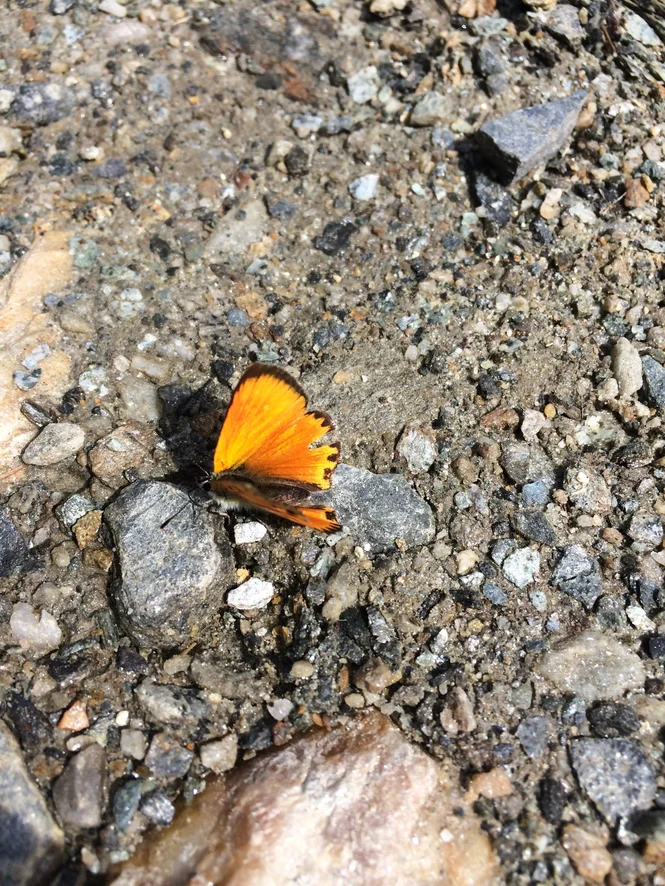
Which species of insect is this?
Lycaena virgaureae
